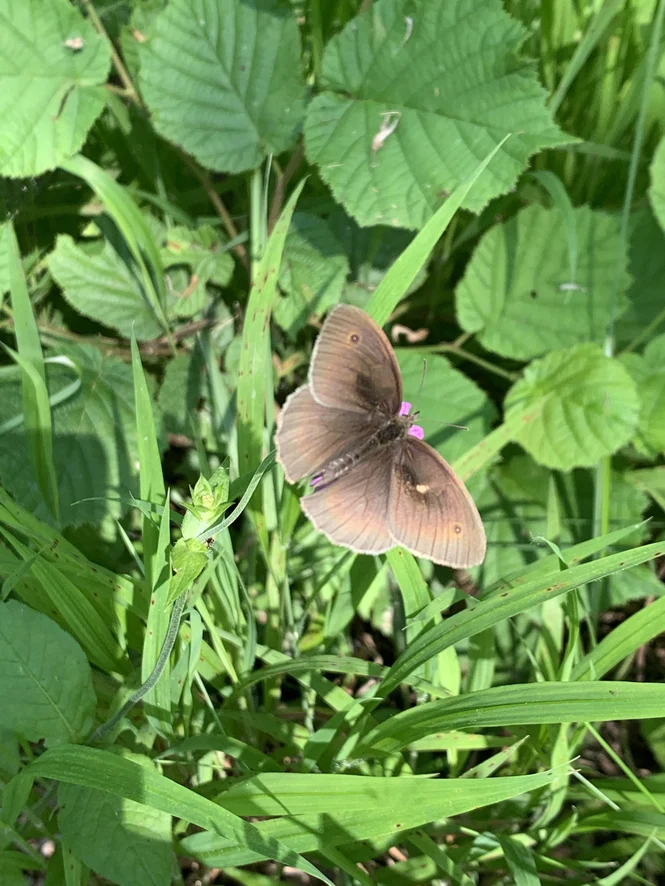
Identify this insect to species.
Maniola jurtina
